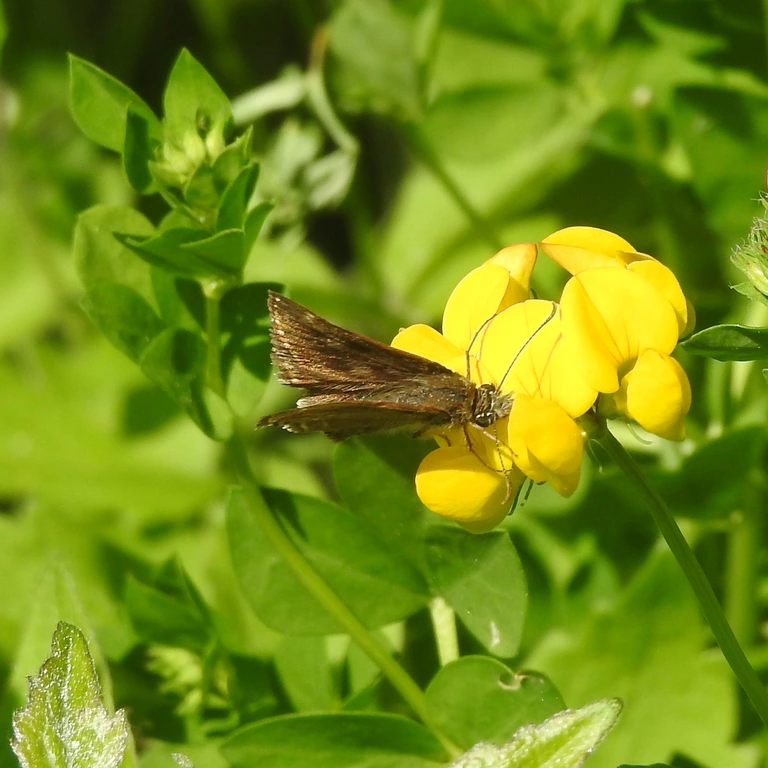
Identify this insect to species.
Erynnis tages
